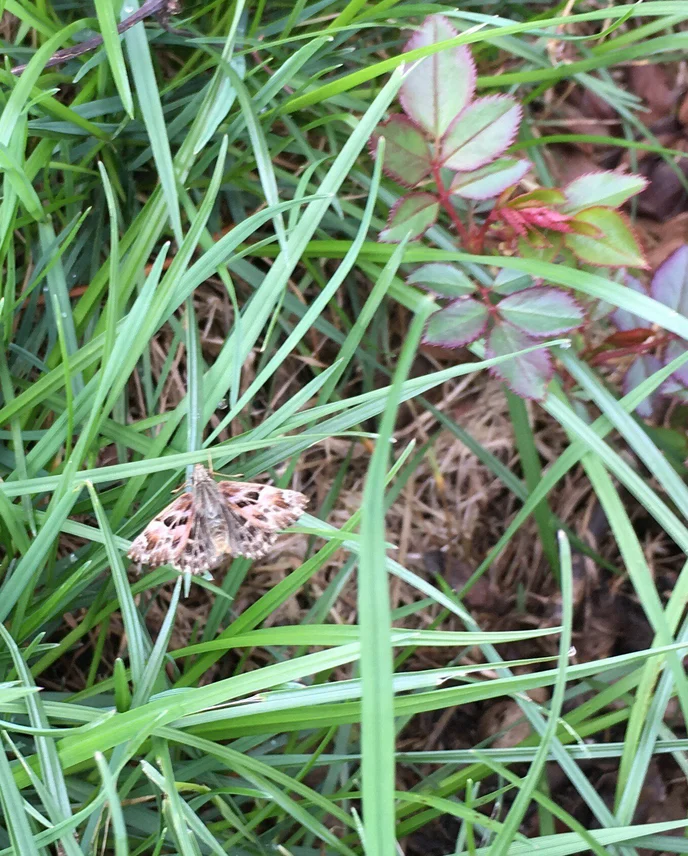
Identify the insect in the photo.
Carcharodus alceae
